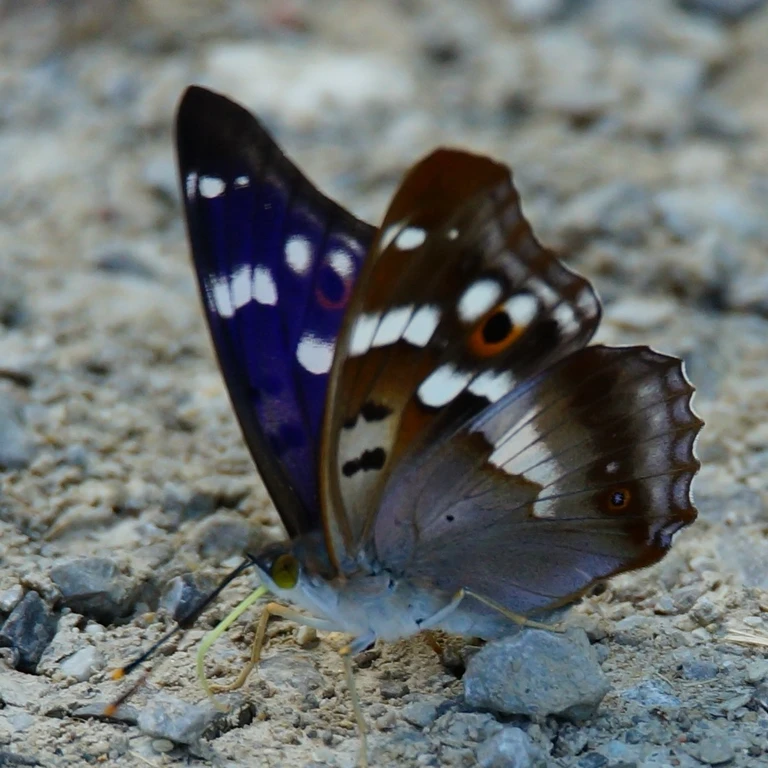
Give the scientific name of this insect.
Apatura ilia
